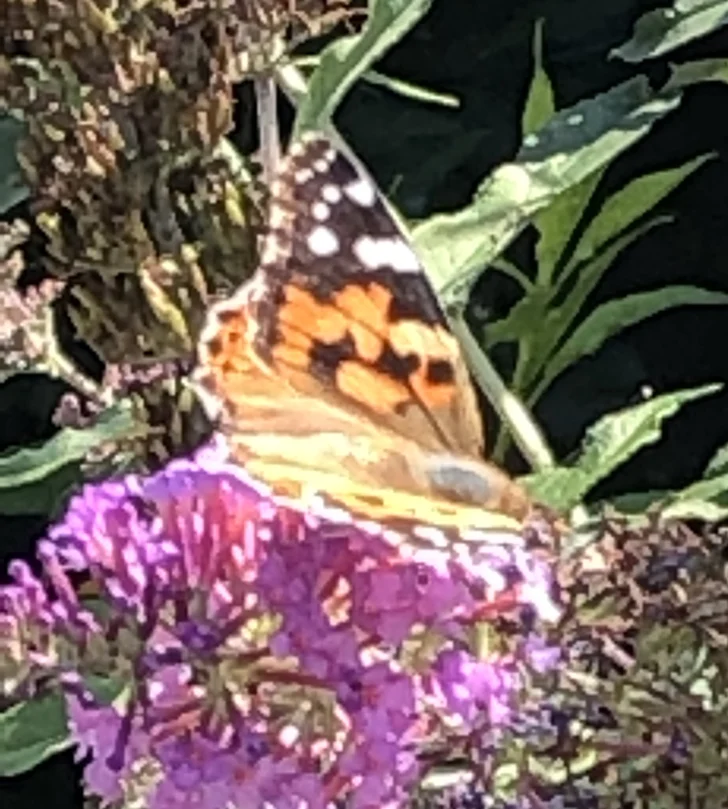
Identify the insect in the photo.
Vanessa cardui
